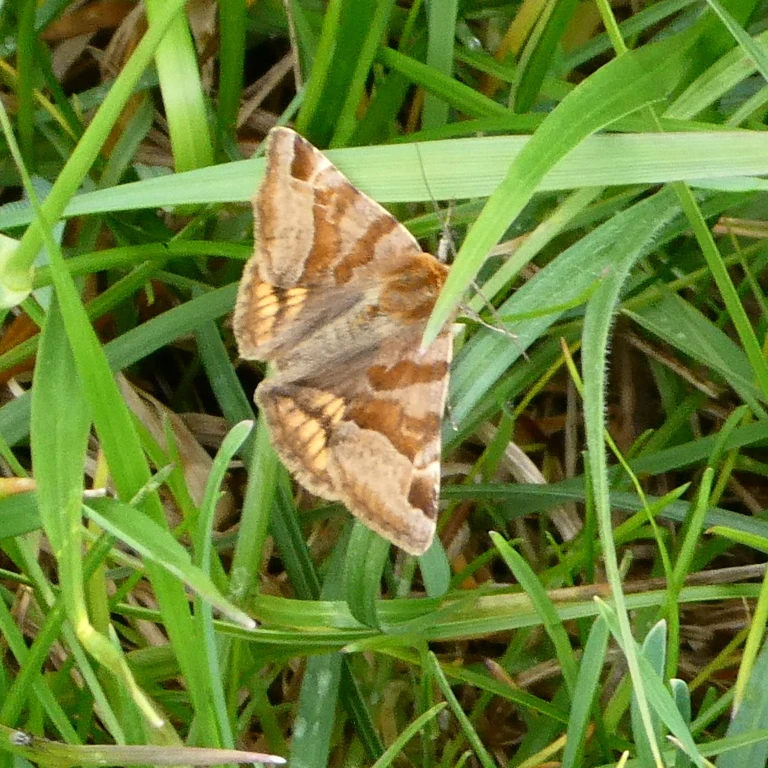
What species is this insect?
Euclidia glyphica
